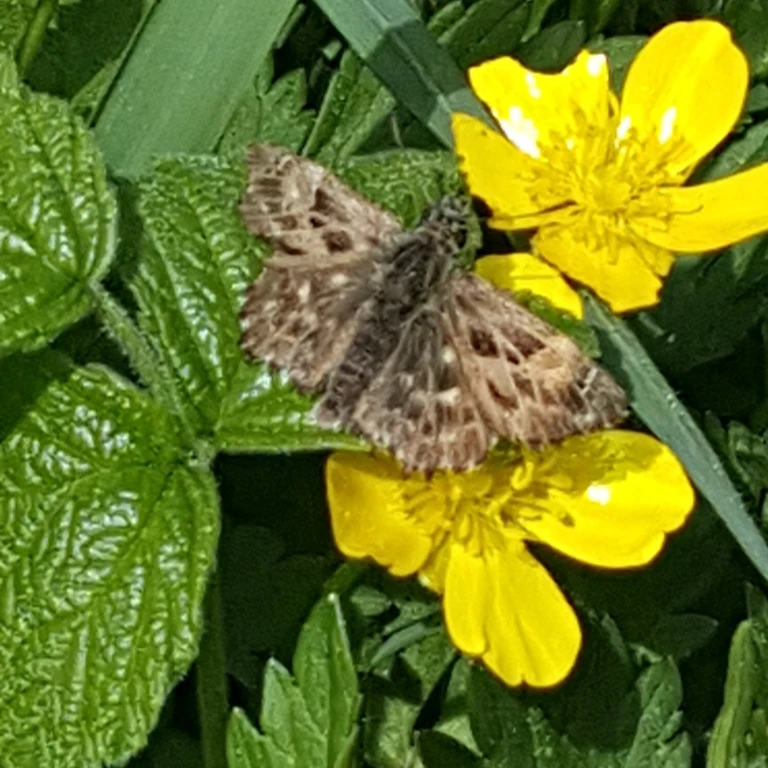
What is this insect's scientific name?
Carcharodus alceae
